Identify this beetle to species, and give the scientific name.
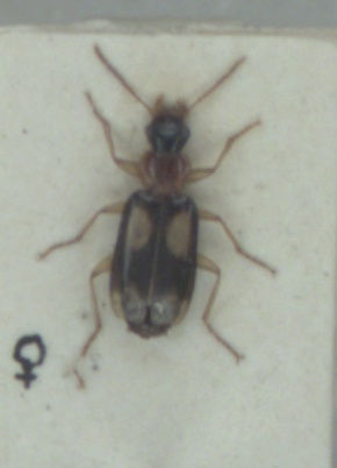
Dromius quadrimaculatus
